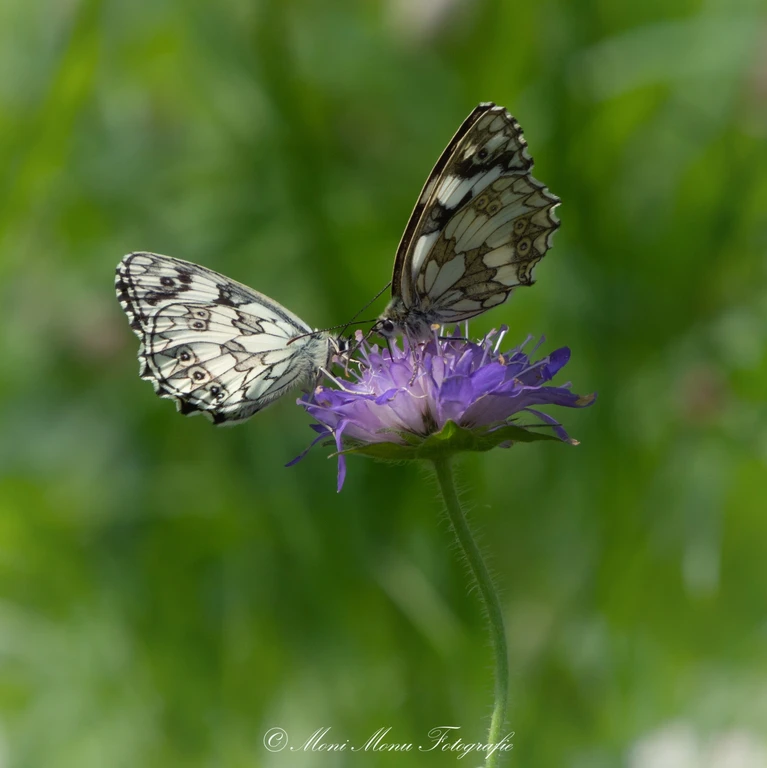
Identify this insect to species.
Melanargia galathea
